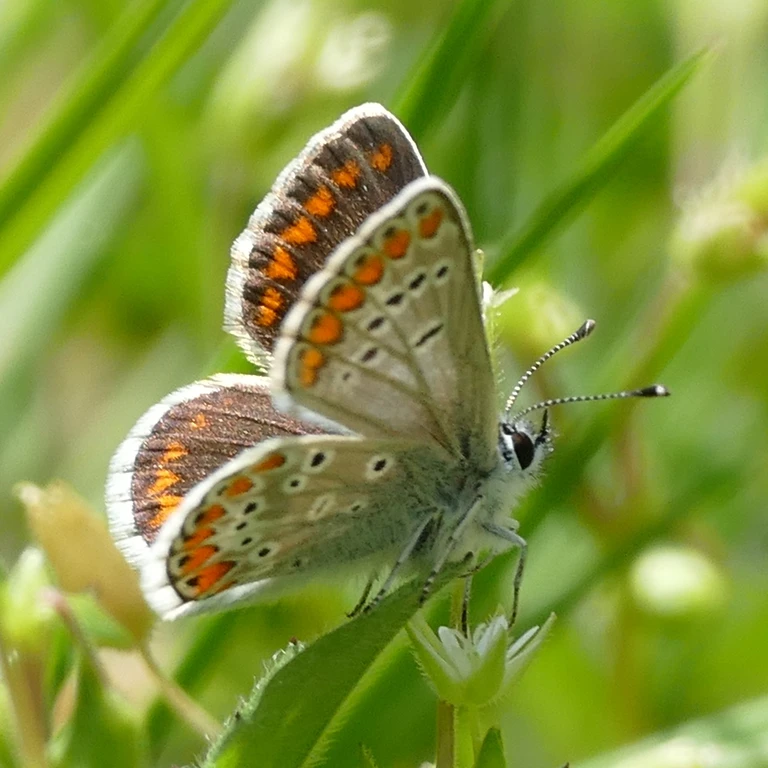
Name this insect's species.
Aricia agestis/artaxerxes
